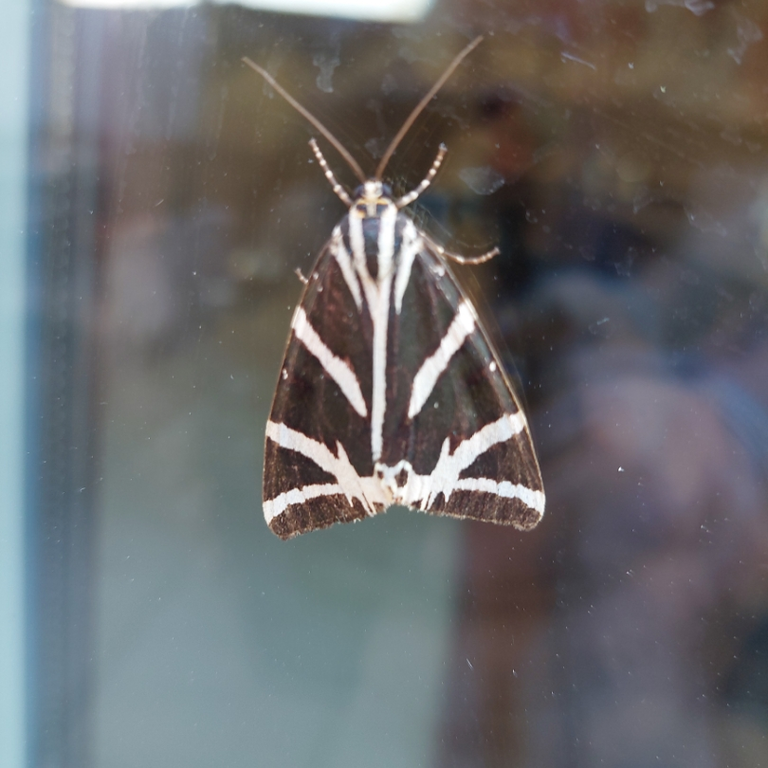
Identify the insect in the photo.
Euplagia quadripunctaria
